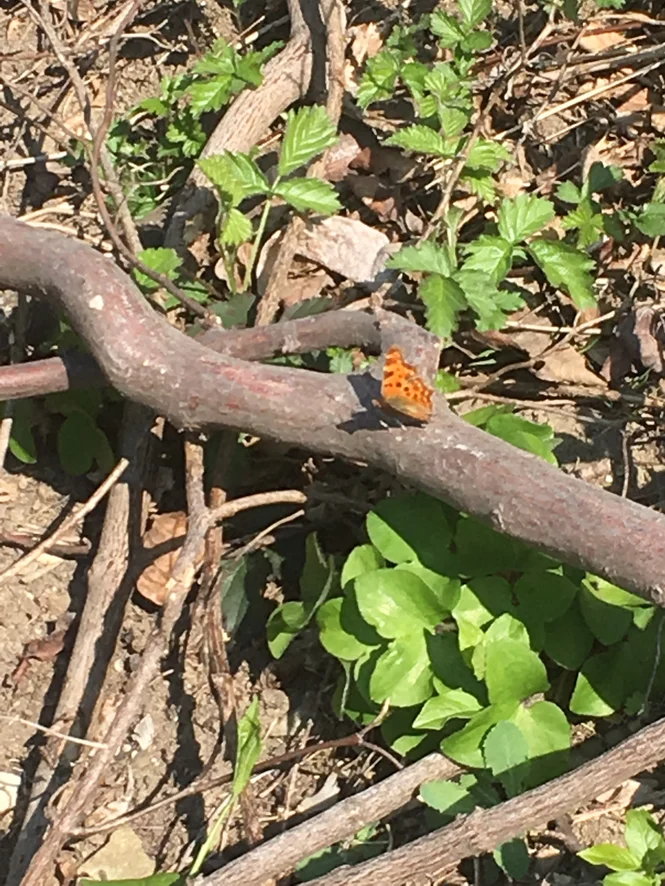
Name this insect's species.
Polygonia c-album
